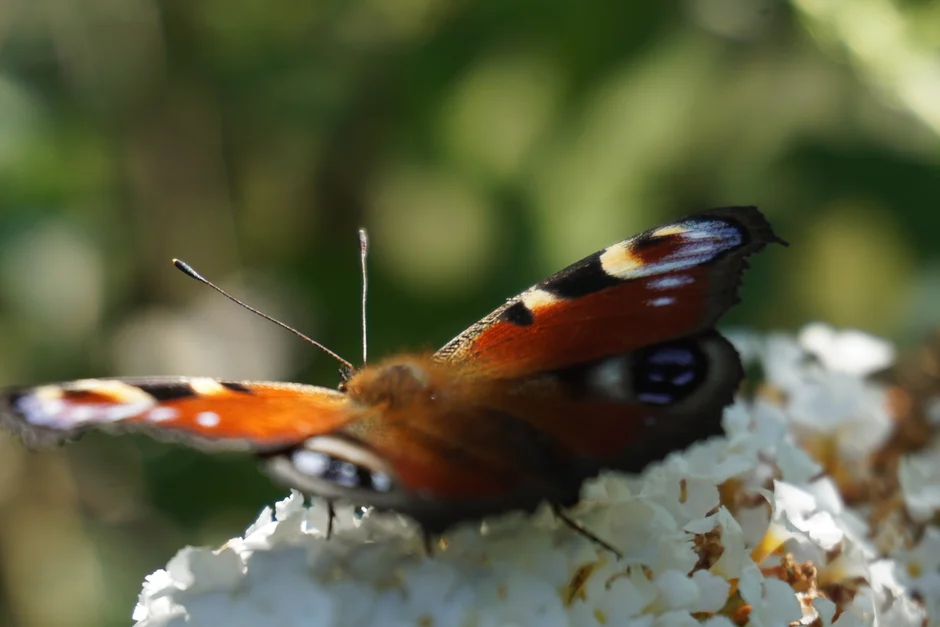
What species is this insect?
Aglais io
